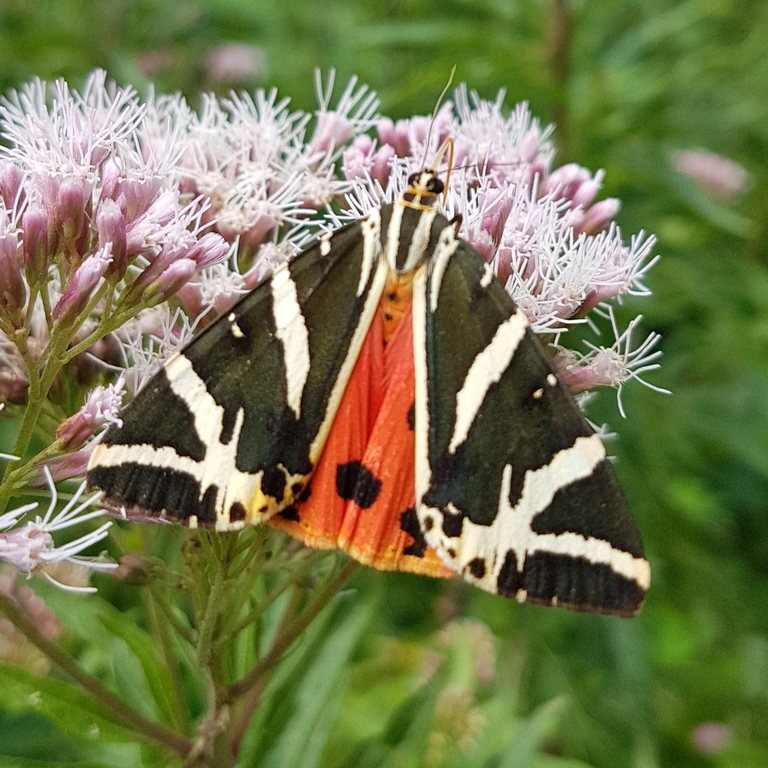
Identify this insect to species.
Euplagia quadripunctaria
